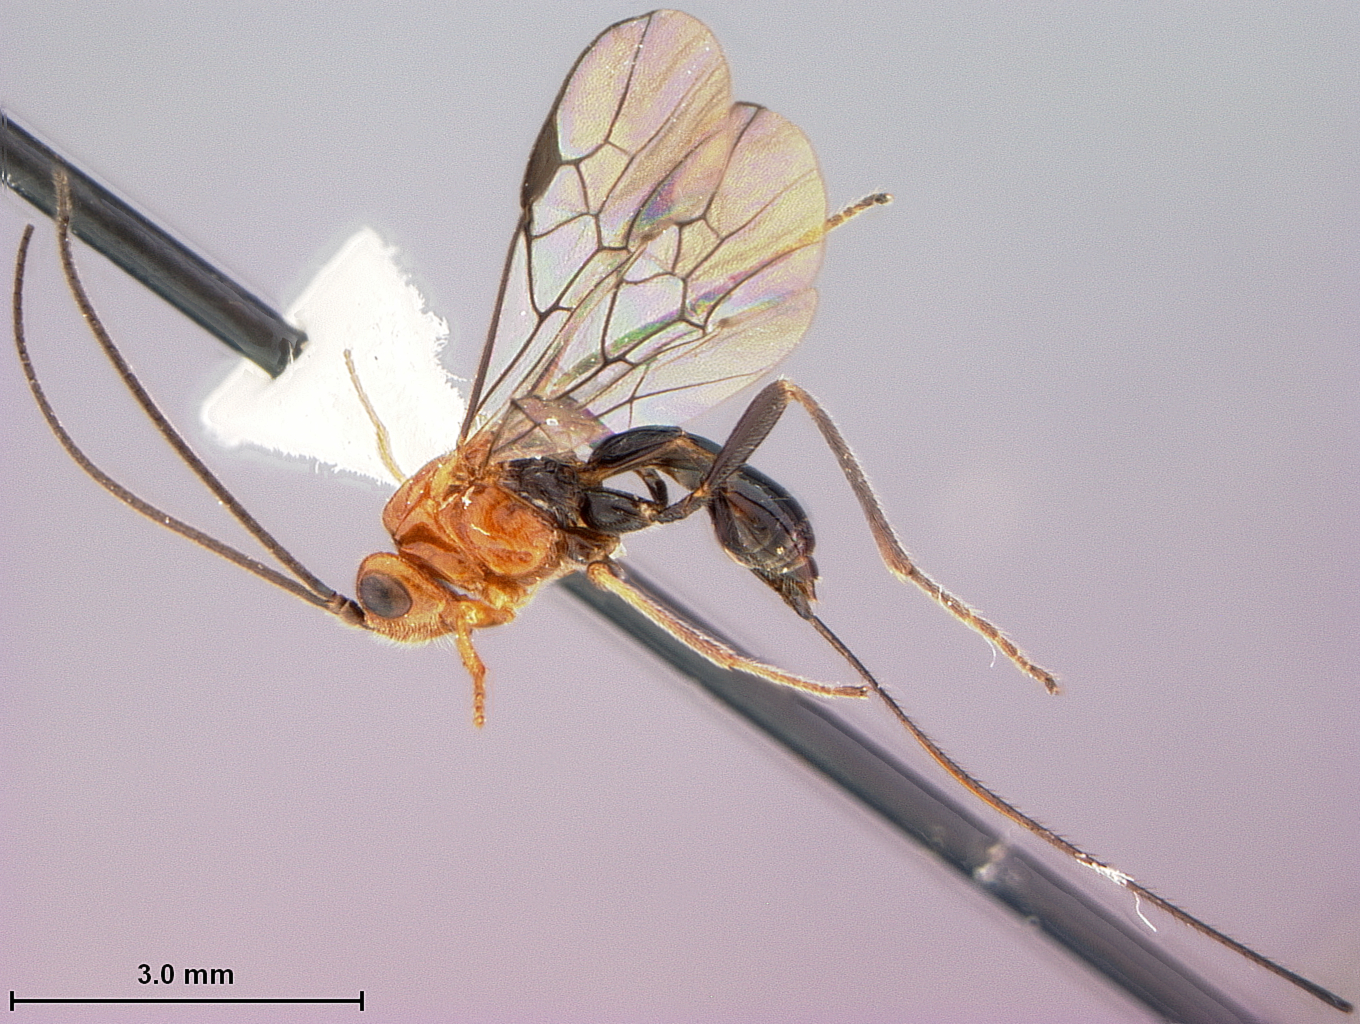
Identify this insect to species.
Opius angaleti
